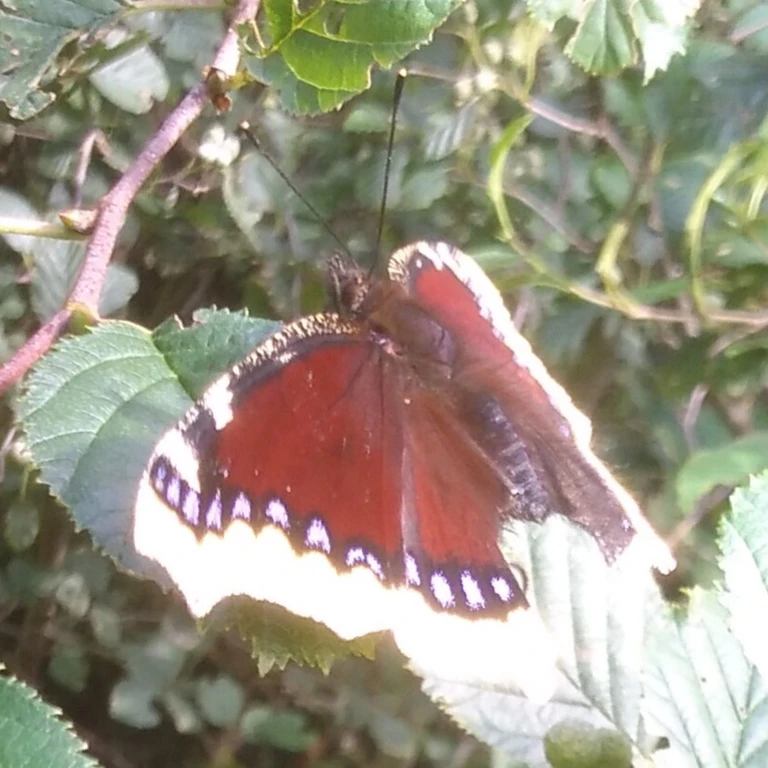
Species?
Nymphalis antiopa
